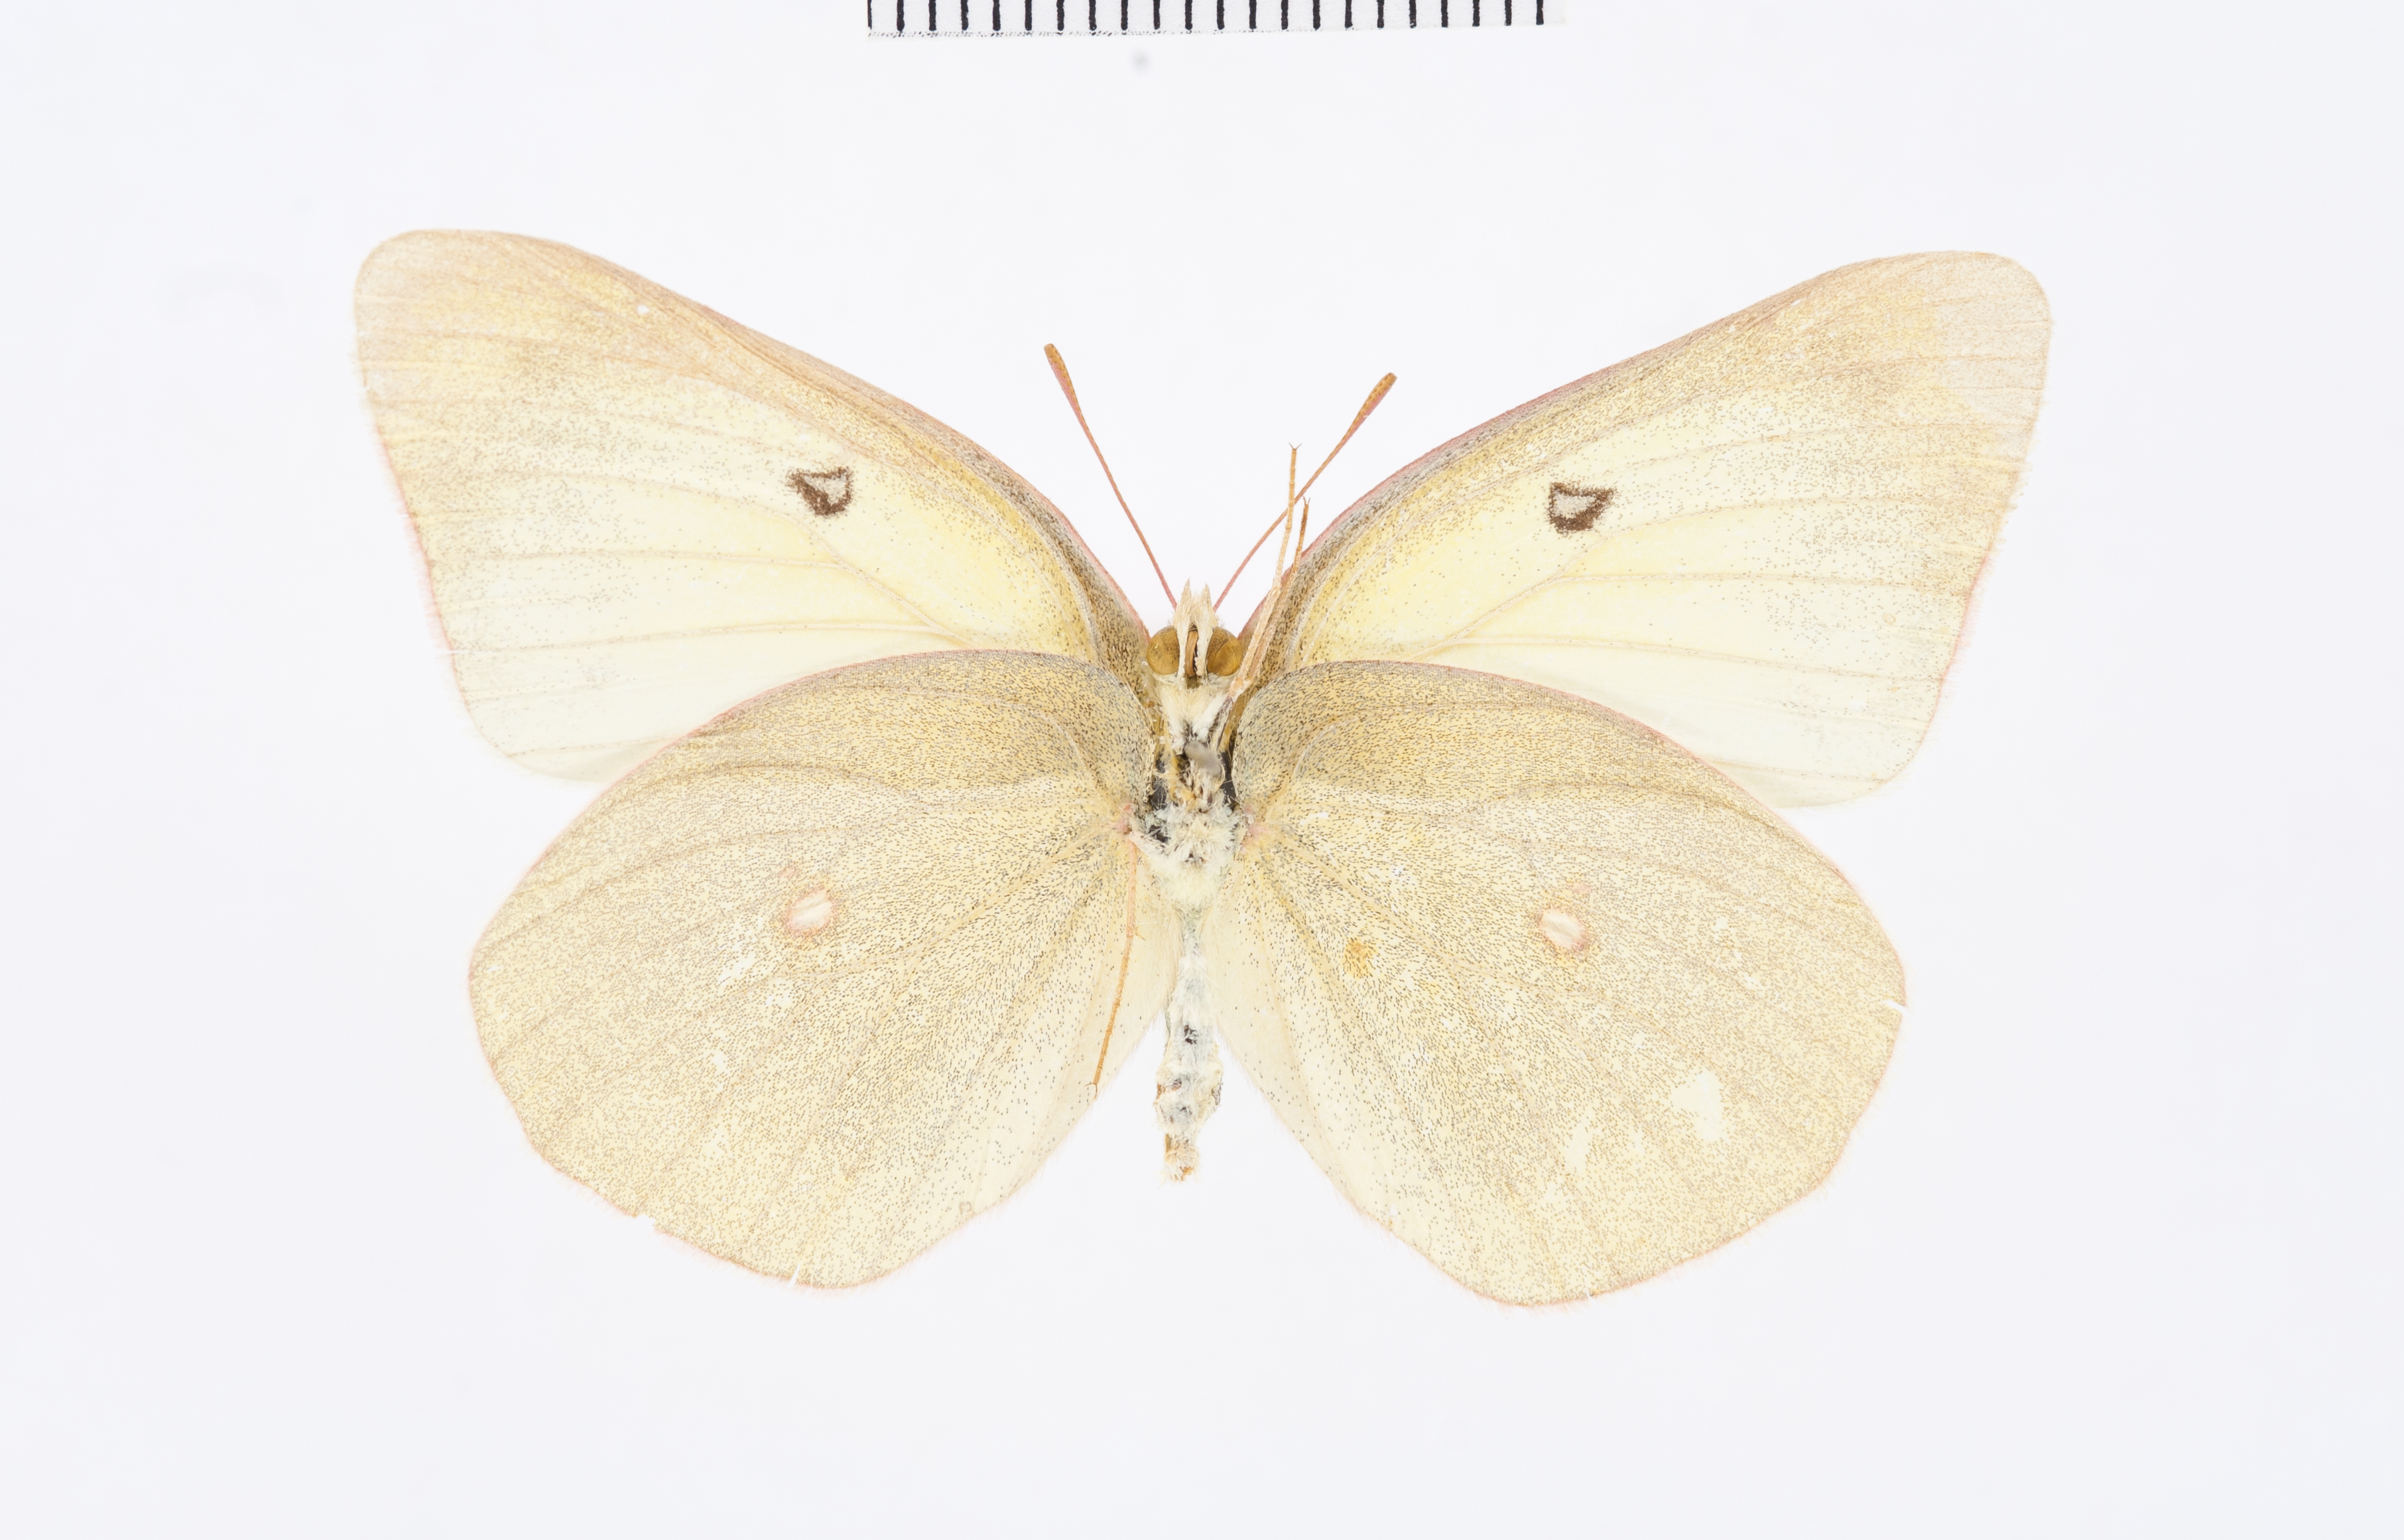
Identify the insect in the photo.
Eurymus alexandra
